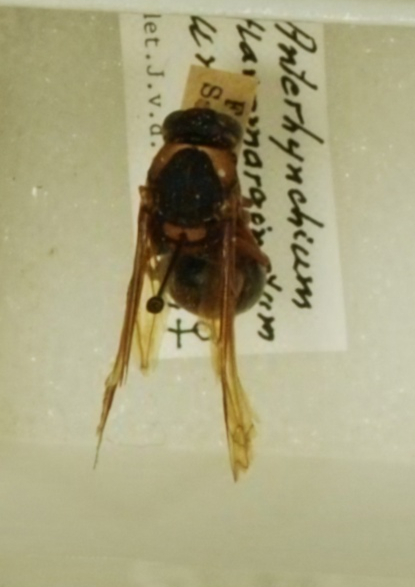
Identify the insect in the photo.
Anterhynchium flavomarginatum
